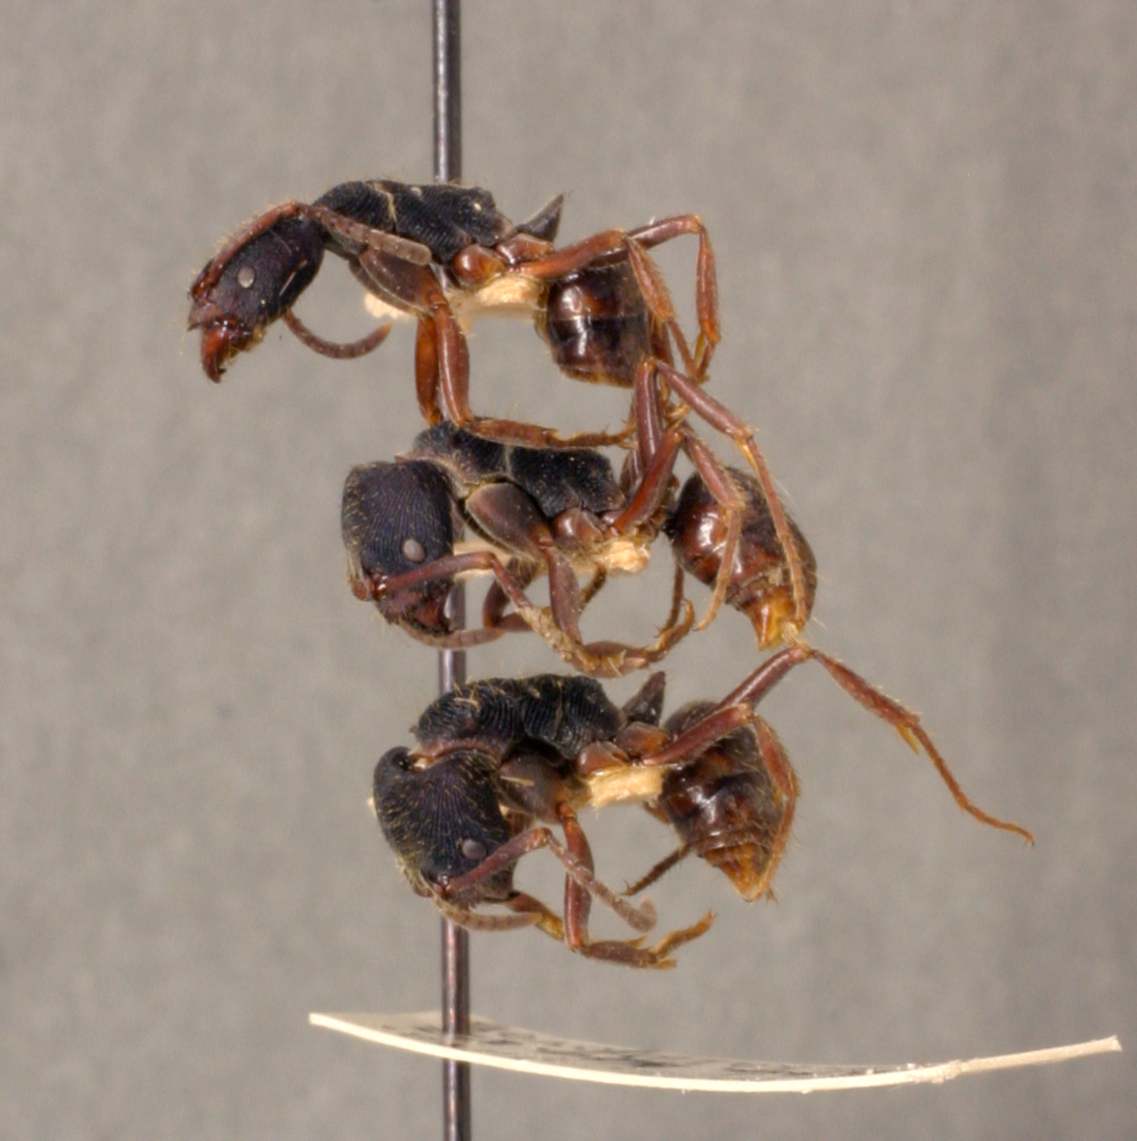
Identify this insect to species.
Odontoponera transversa
